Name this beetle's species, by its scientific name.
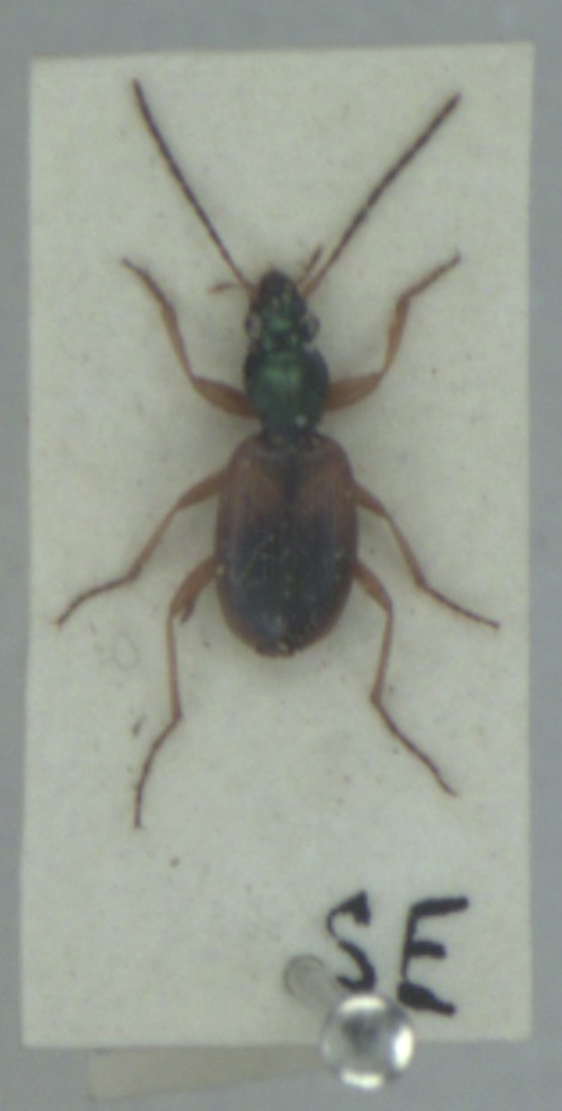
Anchomenus dorsalis
